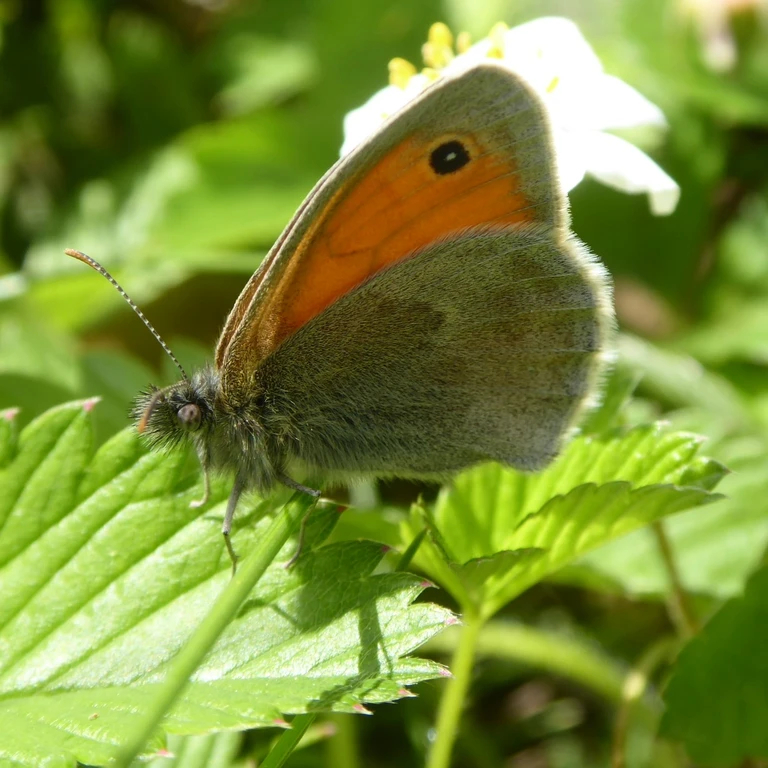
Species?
Coenonympha pamphilus
